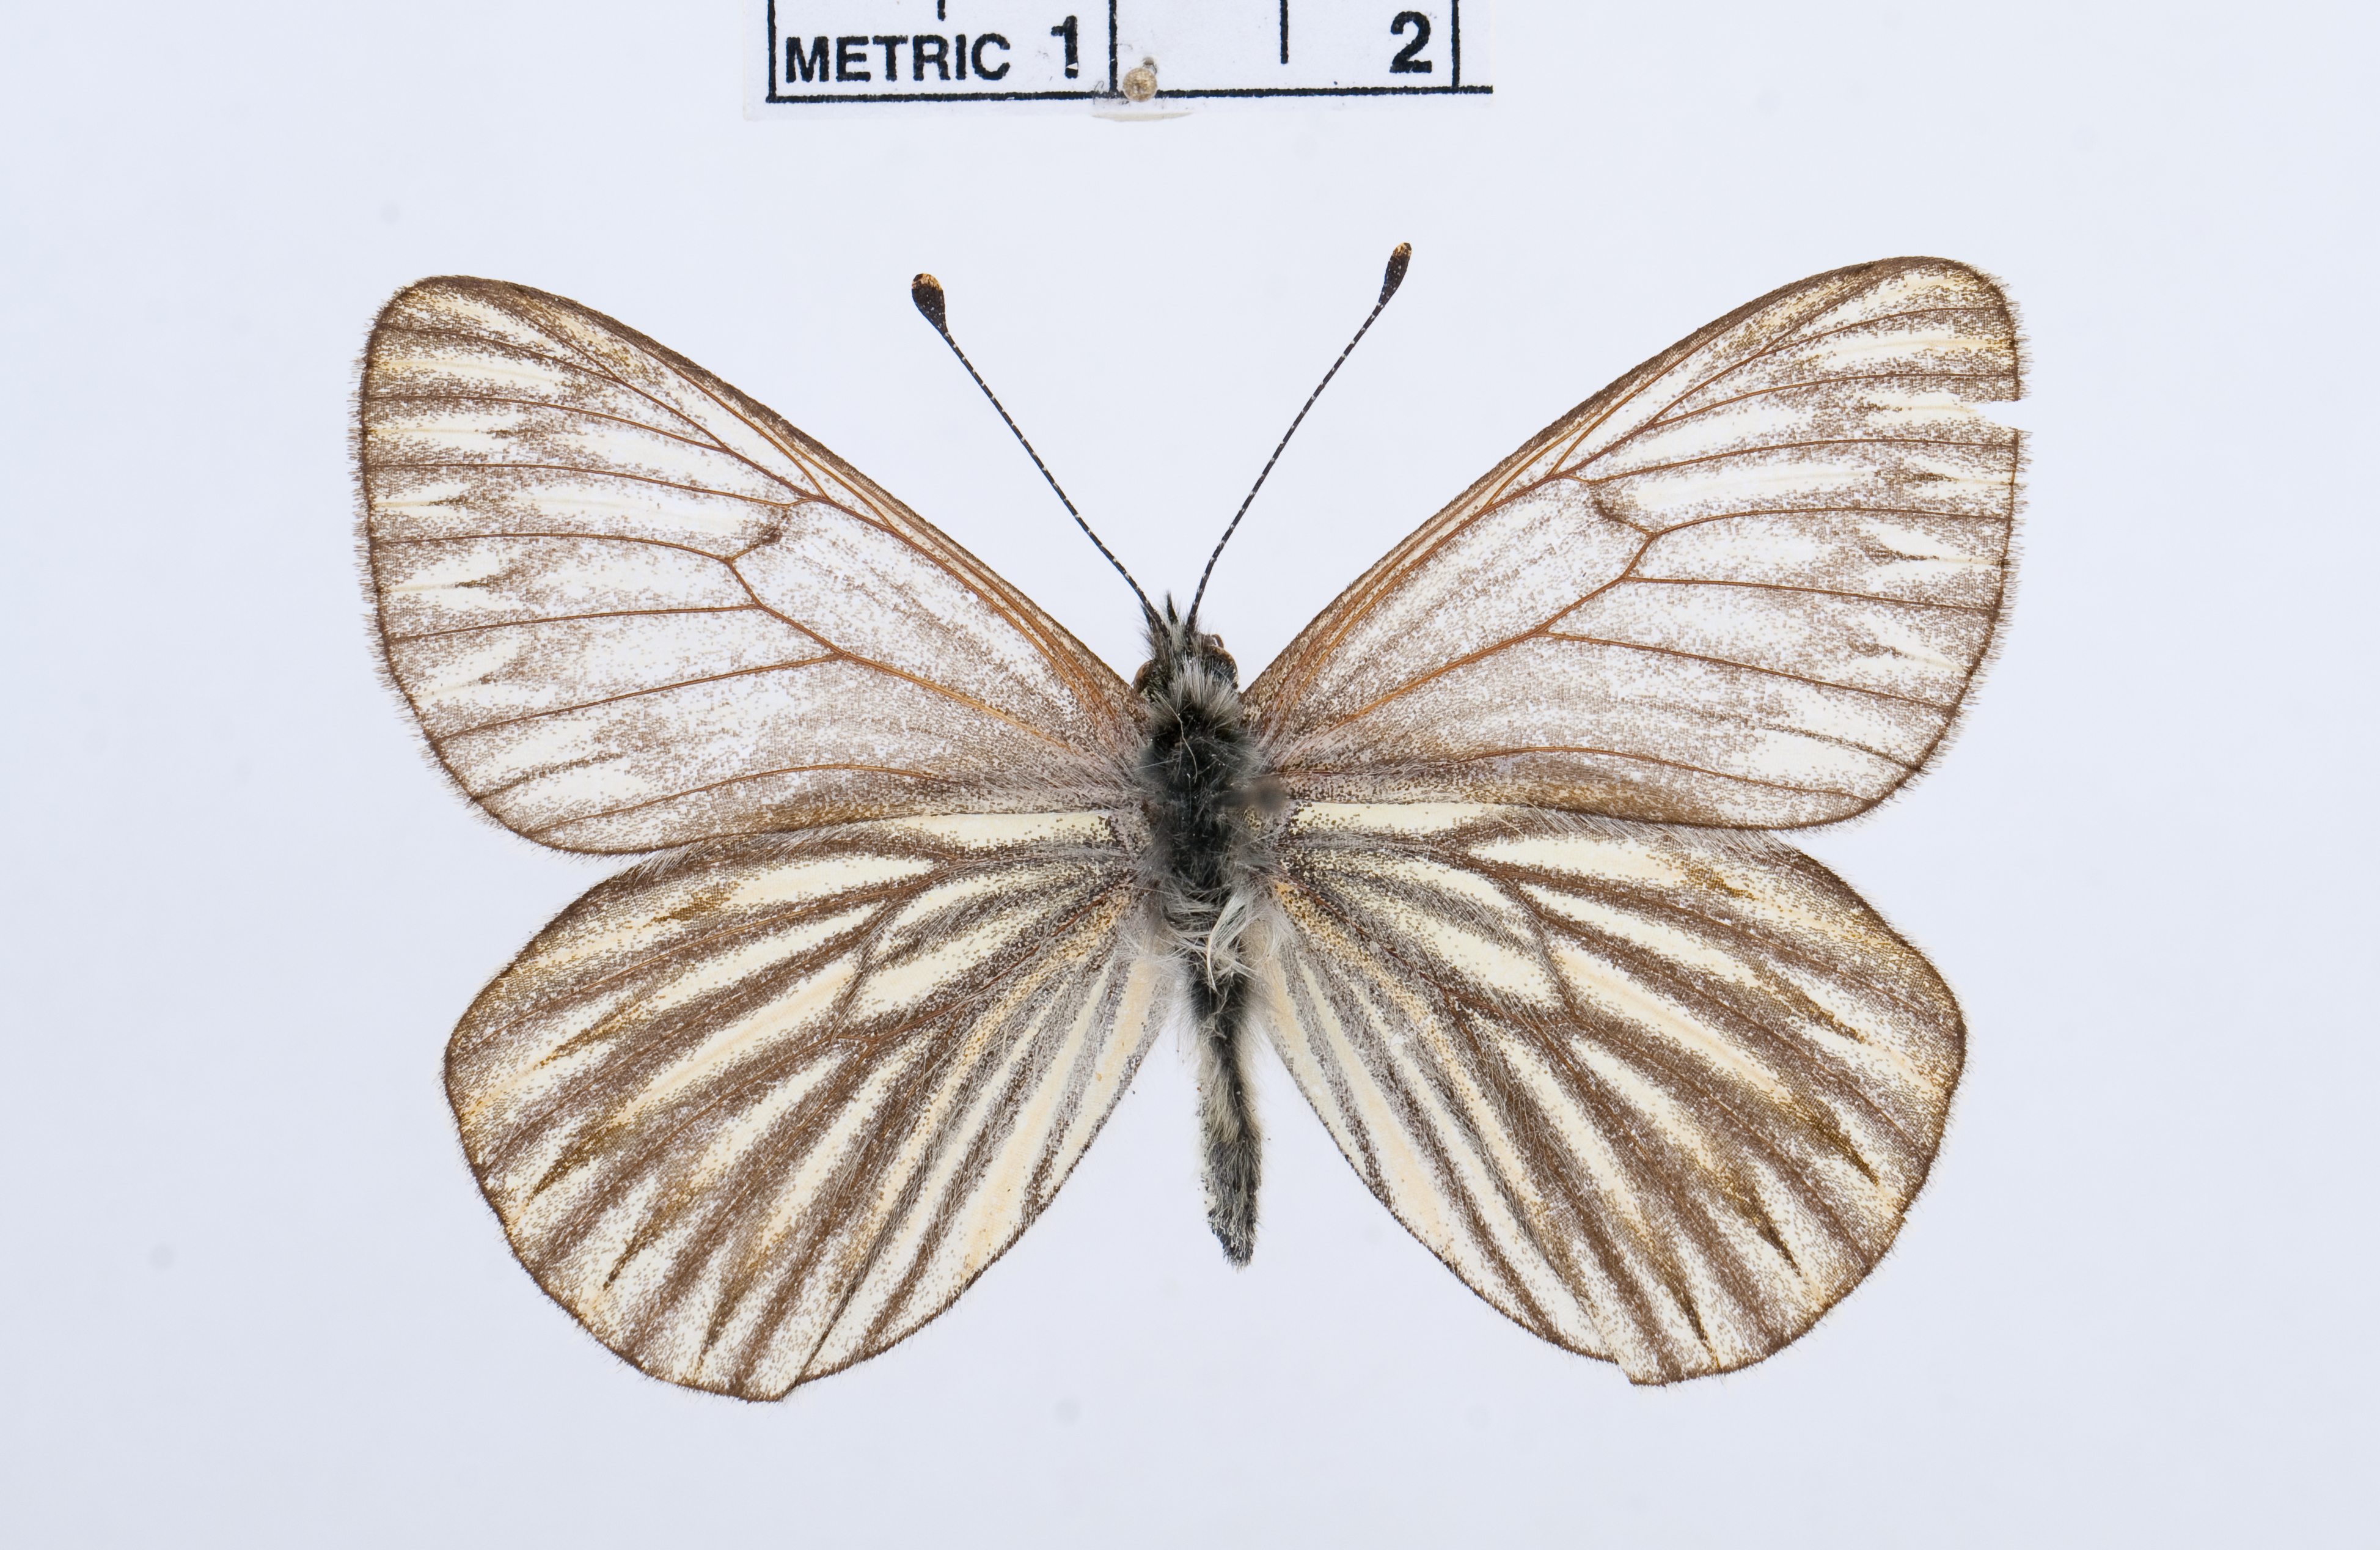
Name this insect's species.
Tatochila sagittata
